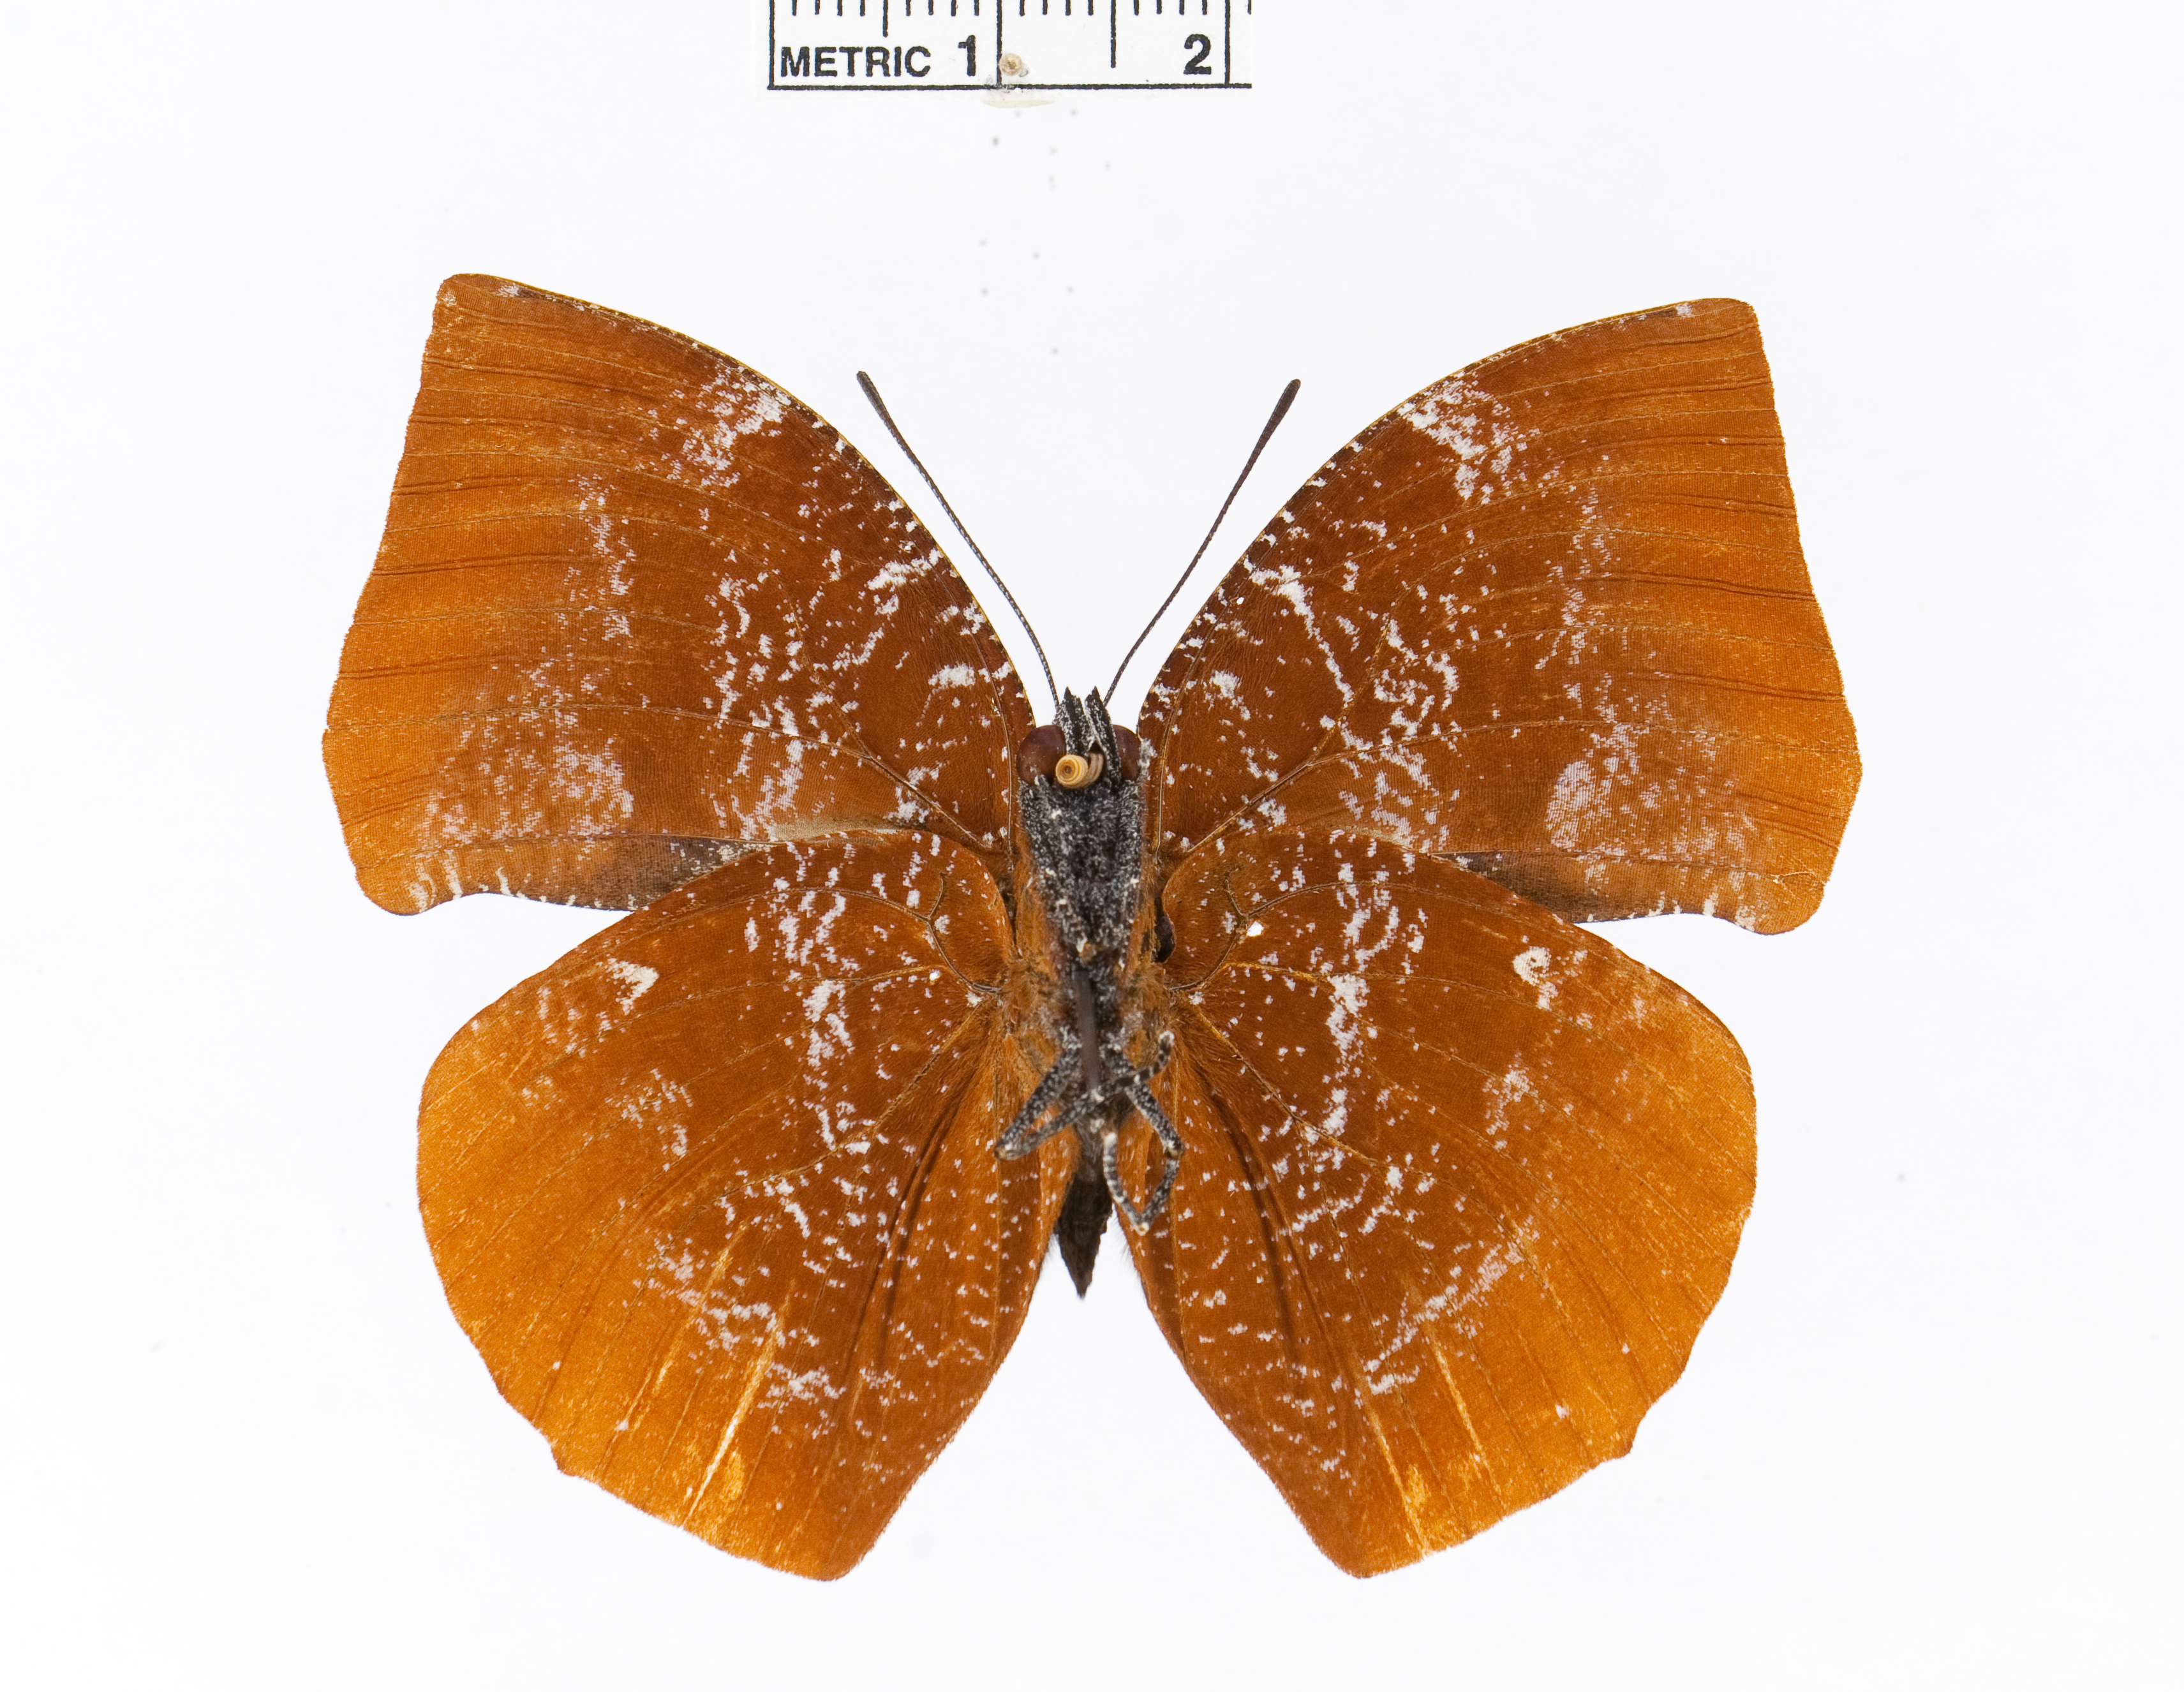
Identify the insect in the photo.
Memphis laura
